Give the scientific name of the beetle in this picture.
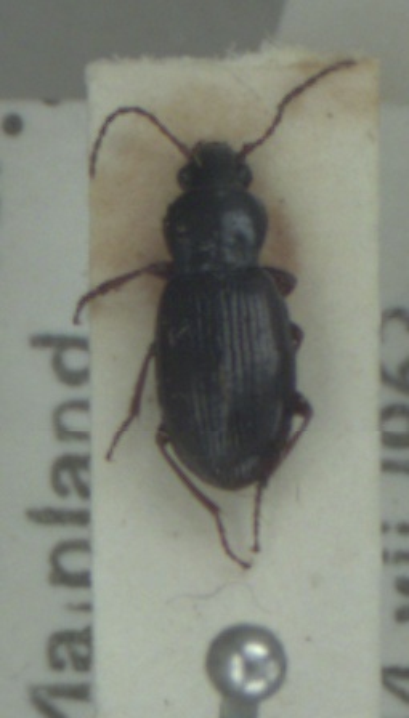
Pterostichus strenuus
